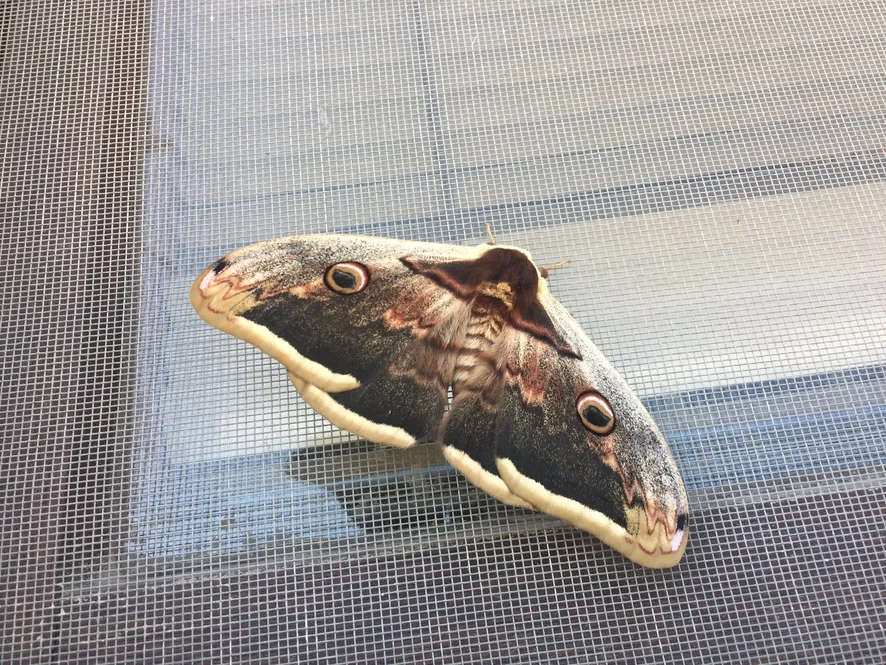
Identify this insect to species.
Saturnia pyri
